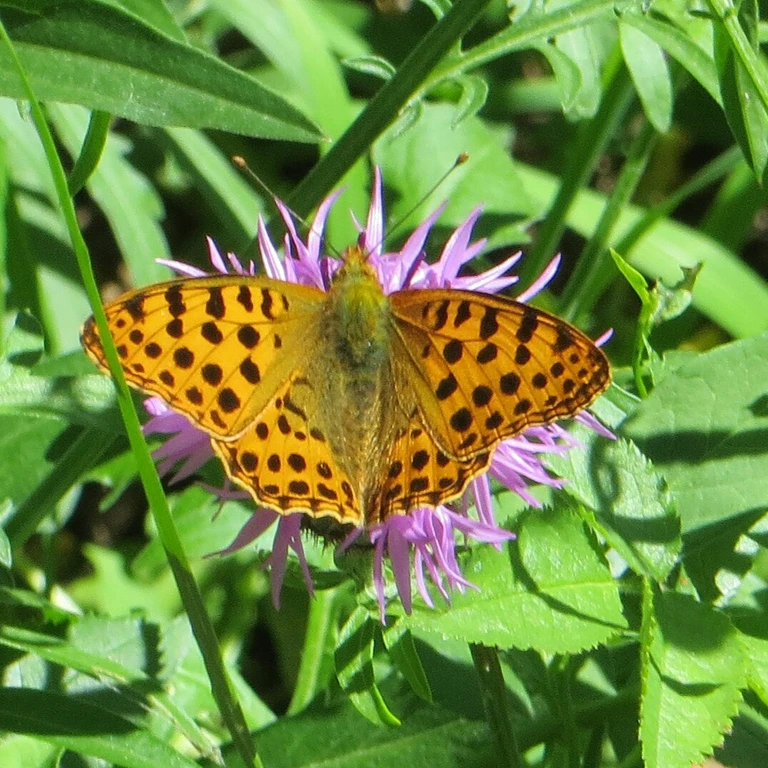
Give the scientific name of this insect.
Issoria lathonia
